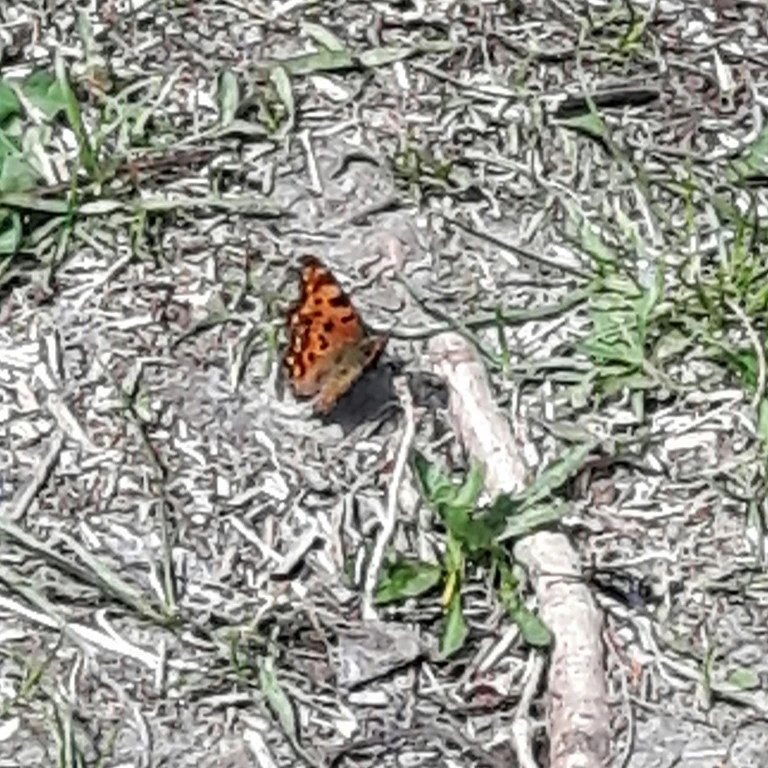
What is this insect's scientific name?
Polygonia c-album
